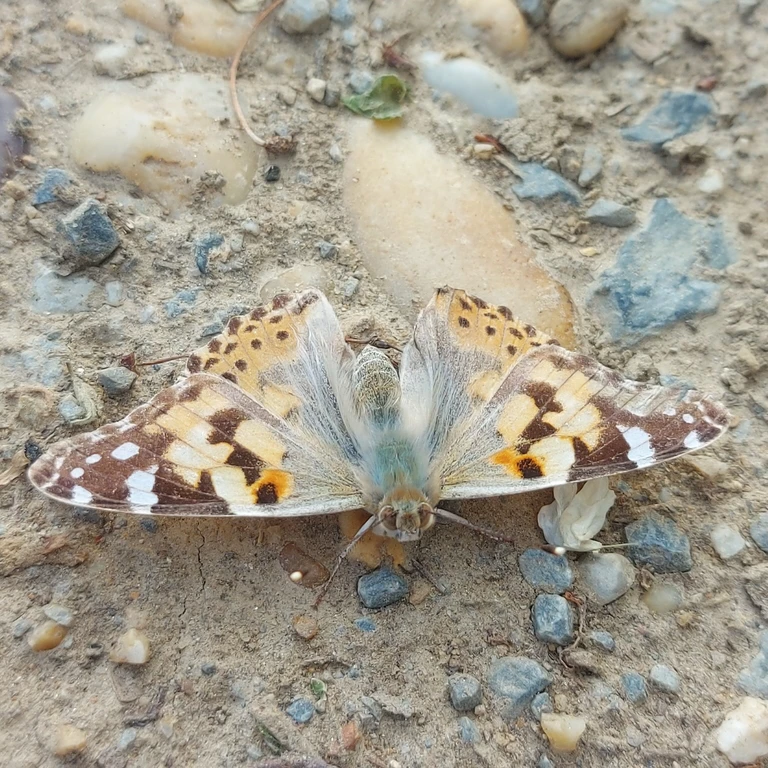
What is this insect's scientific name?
Vanessa cardui
